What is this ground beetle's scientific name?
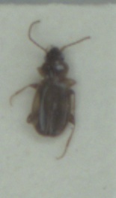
Trechus obtusus
